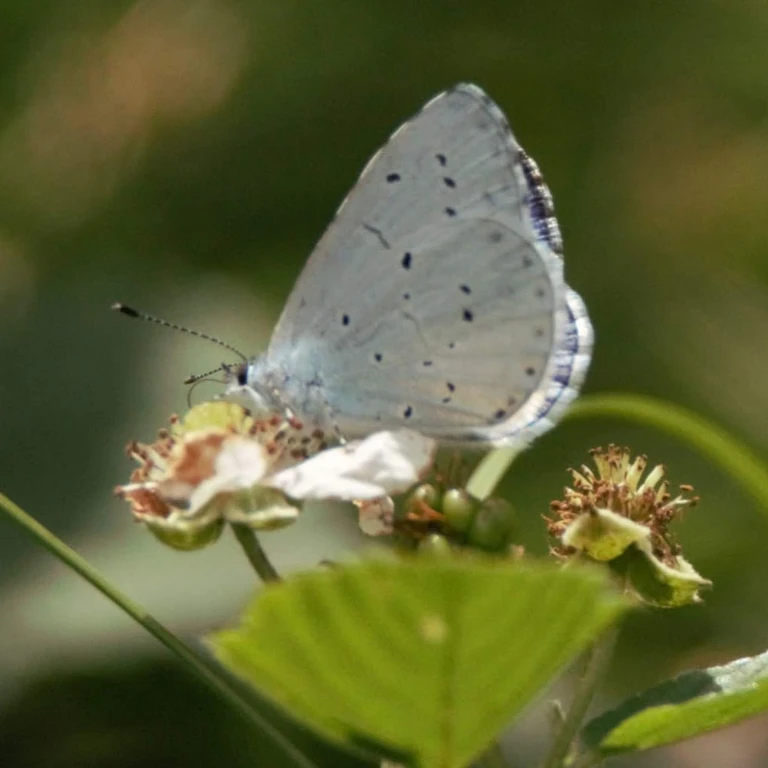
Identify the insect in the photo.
Celastrina argiolus
